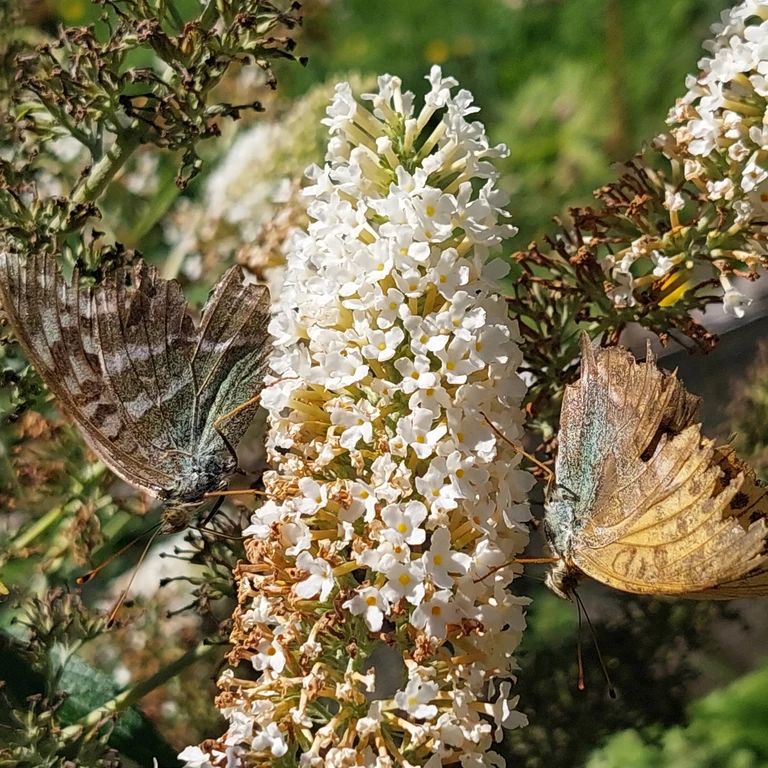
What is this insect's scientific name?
Argynnis paphia
